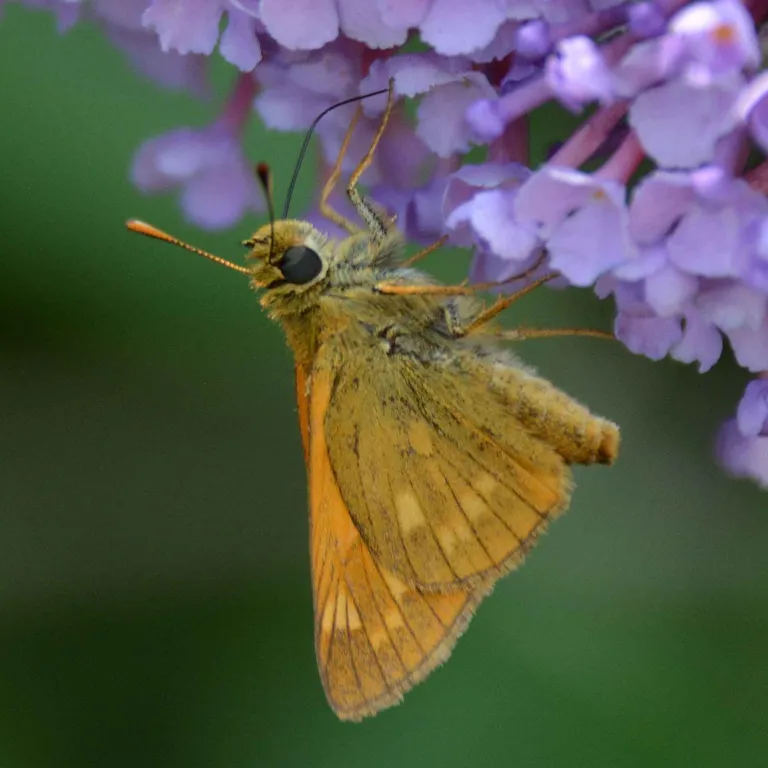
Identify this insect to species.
Ochlodes sylvanus (also Ochlodes venata)
